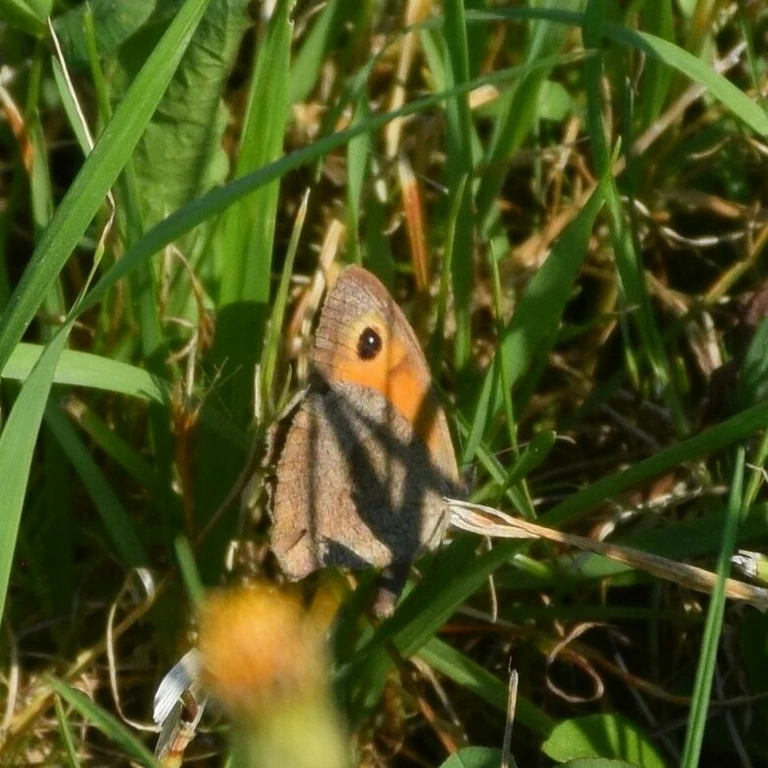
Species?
Maniola jurtina
